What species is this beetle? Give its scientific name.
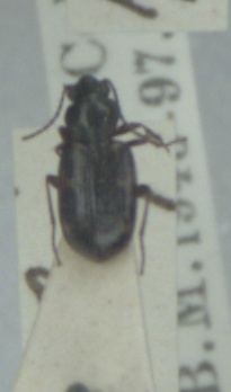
Bembidion varium
